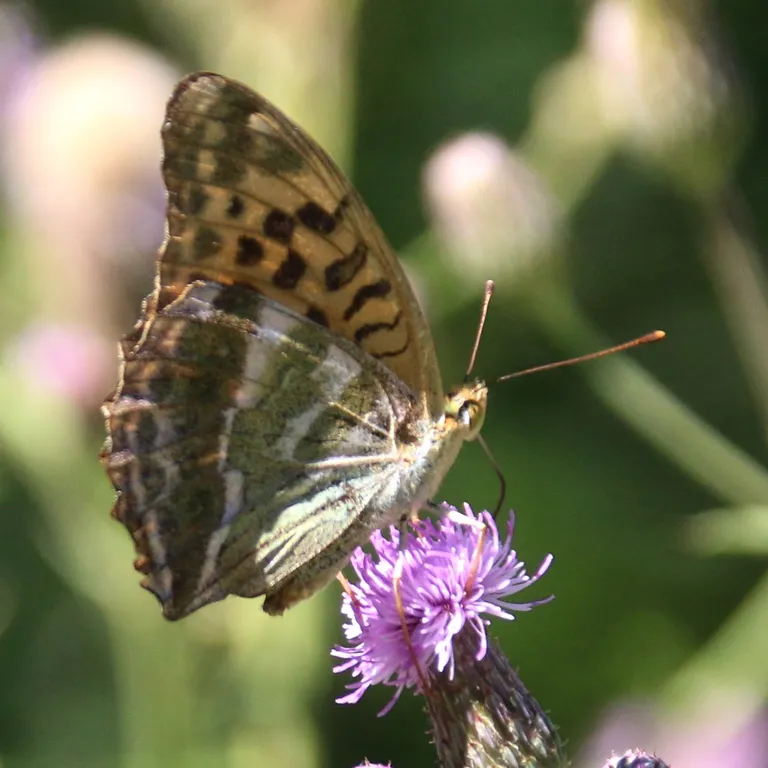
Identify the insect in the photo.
Argynnis paphia
